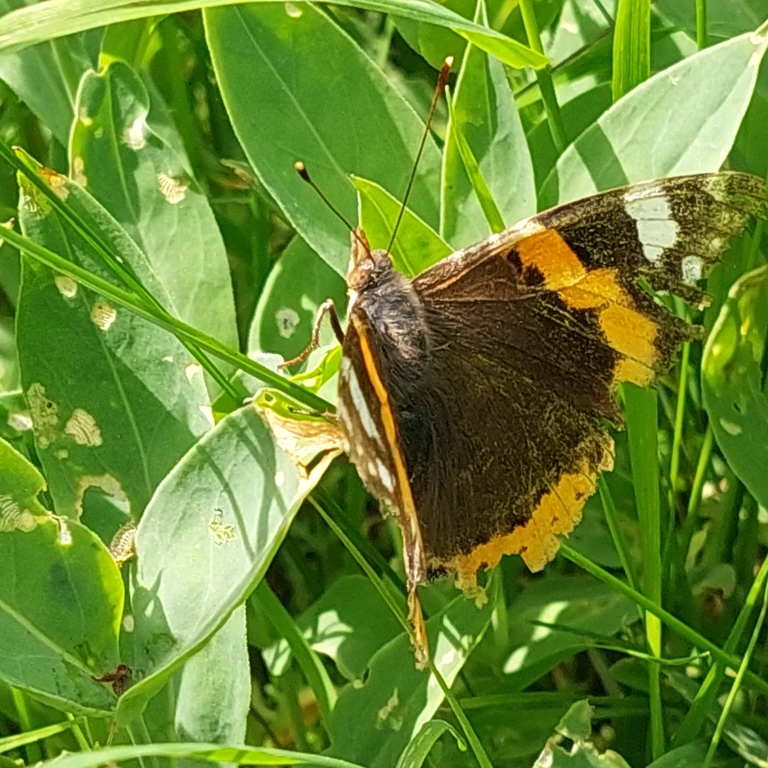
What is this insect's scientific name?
Vanessa atalanta
